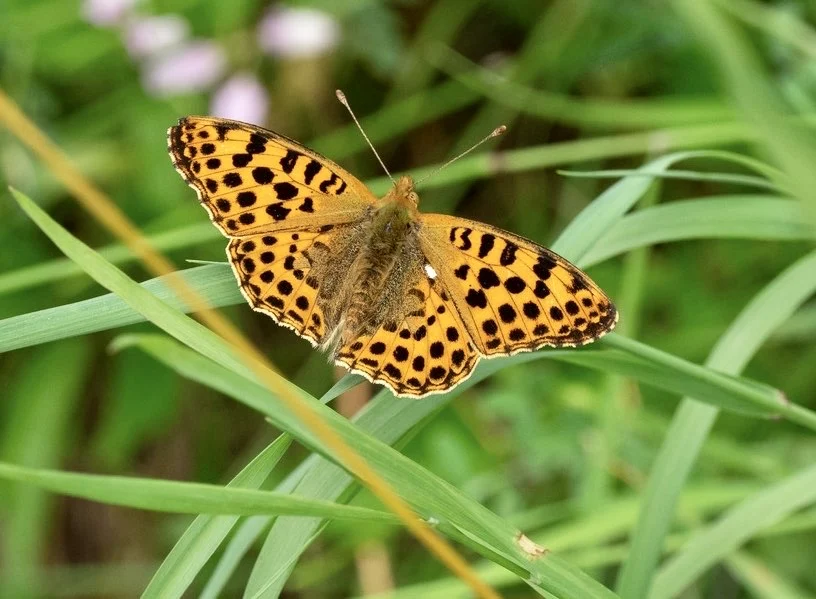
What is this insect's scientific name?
Issoria lathonia
